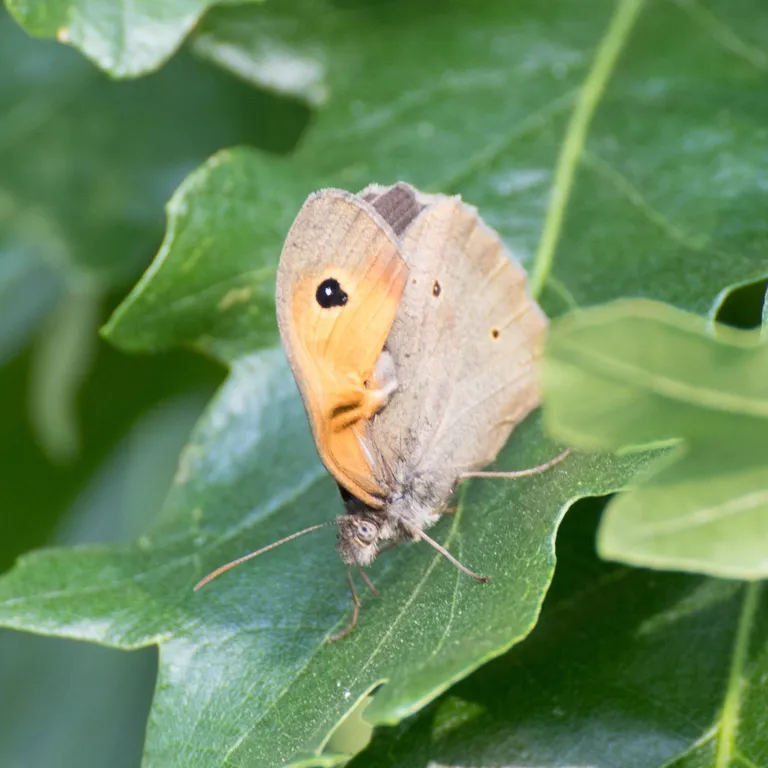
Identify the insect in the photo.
Maniola jurtina
